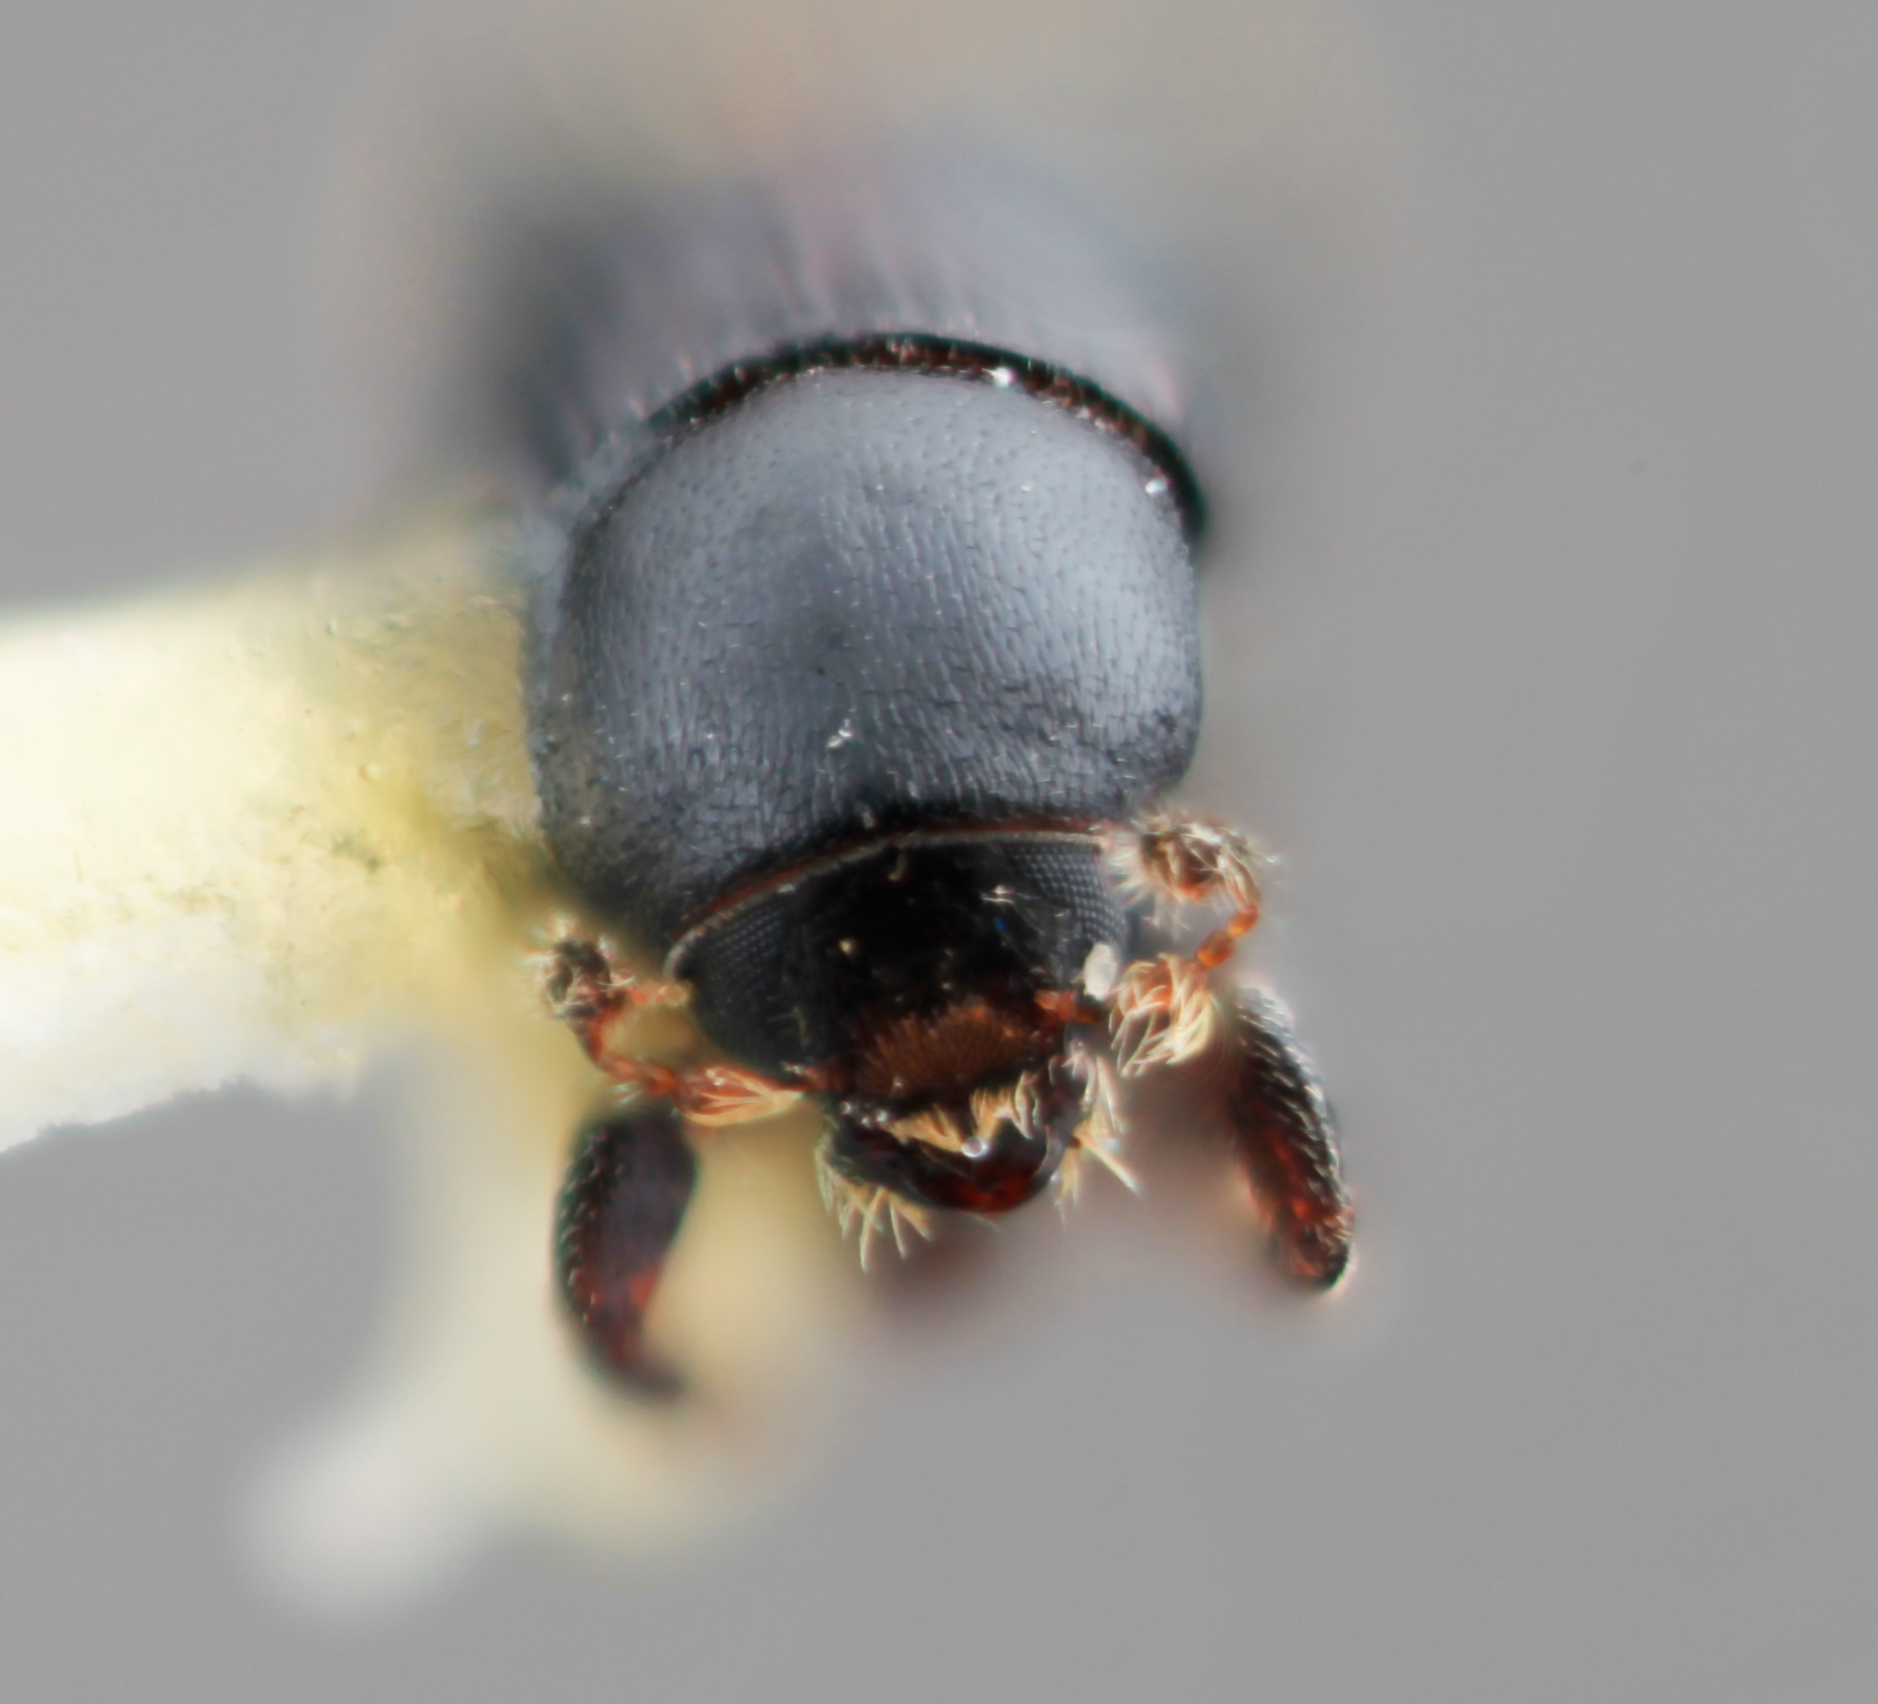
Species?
Cnesinus myelitis
